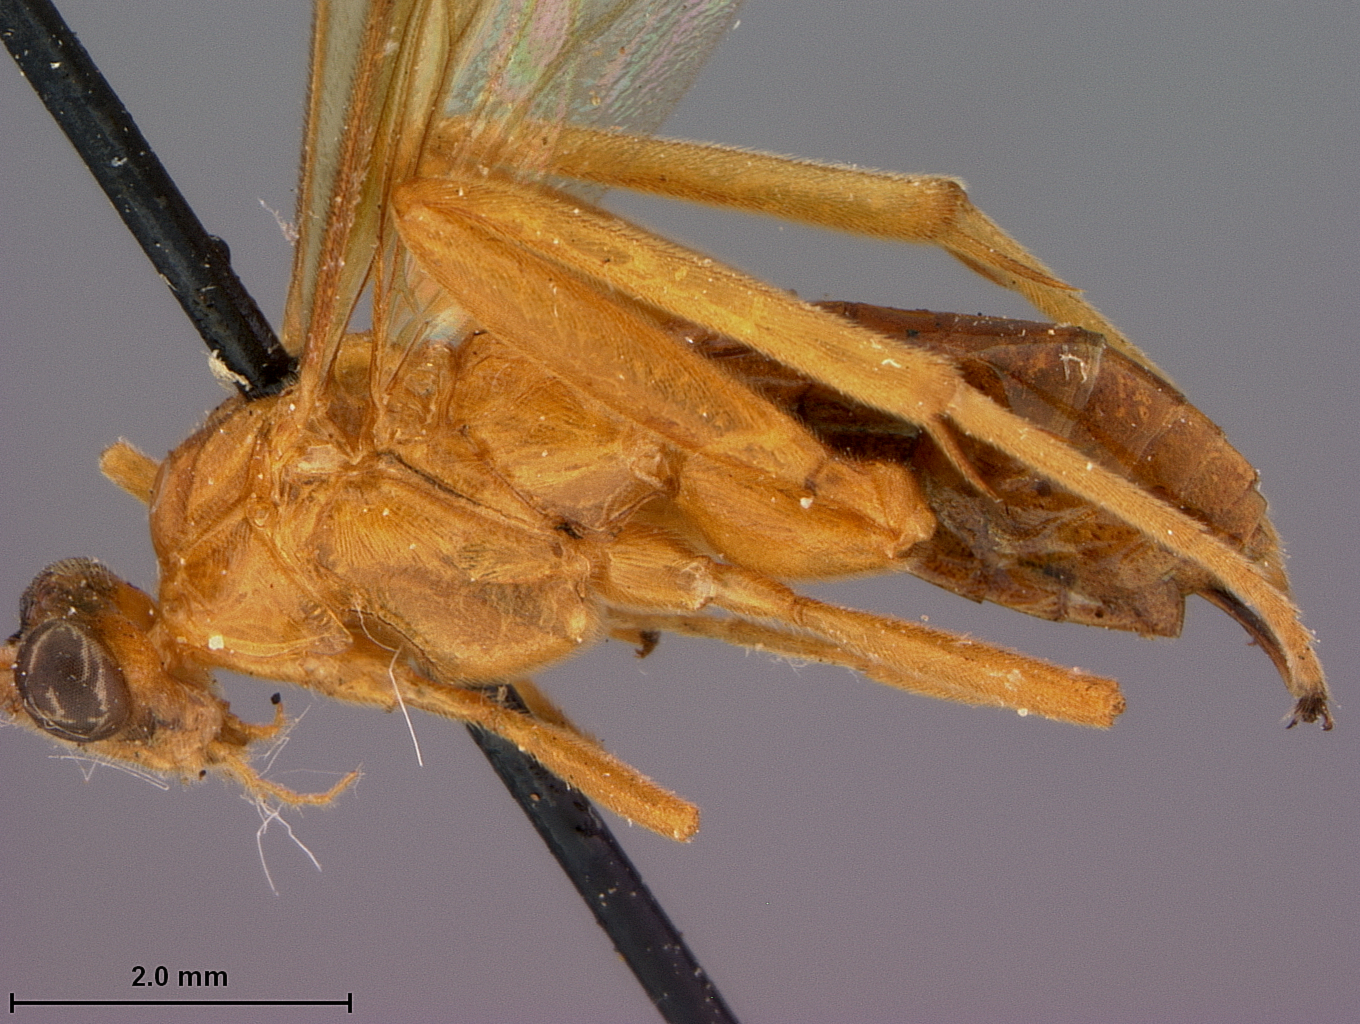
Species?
Euagathis kapili
